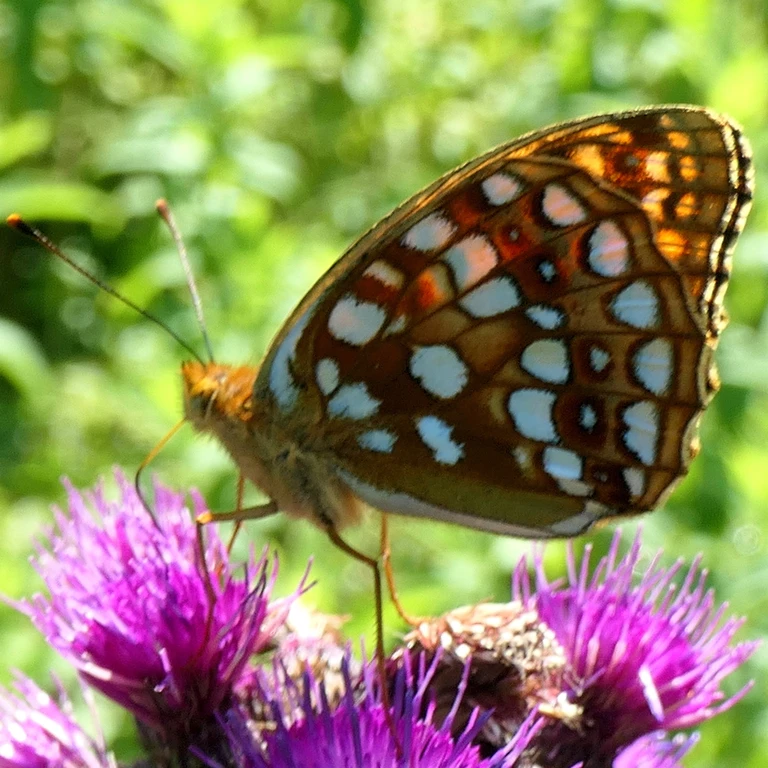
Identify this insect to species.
Fabriciana adippe
